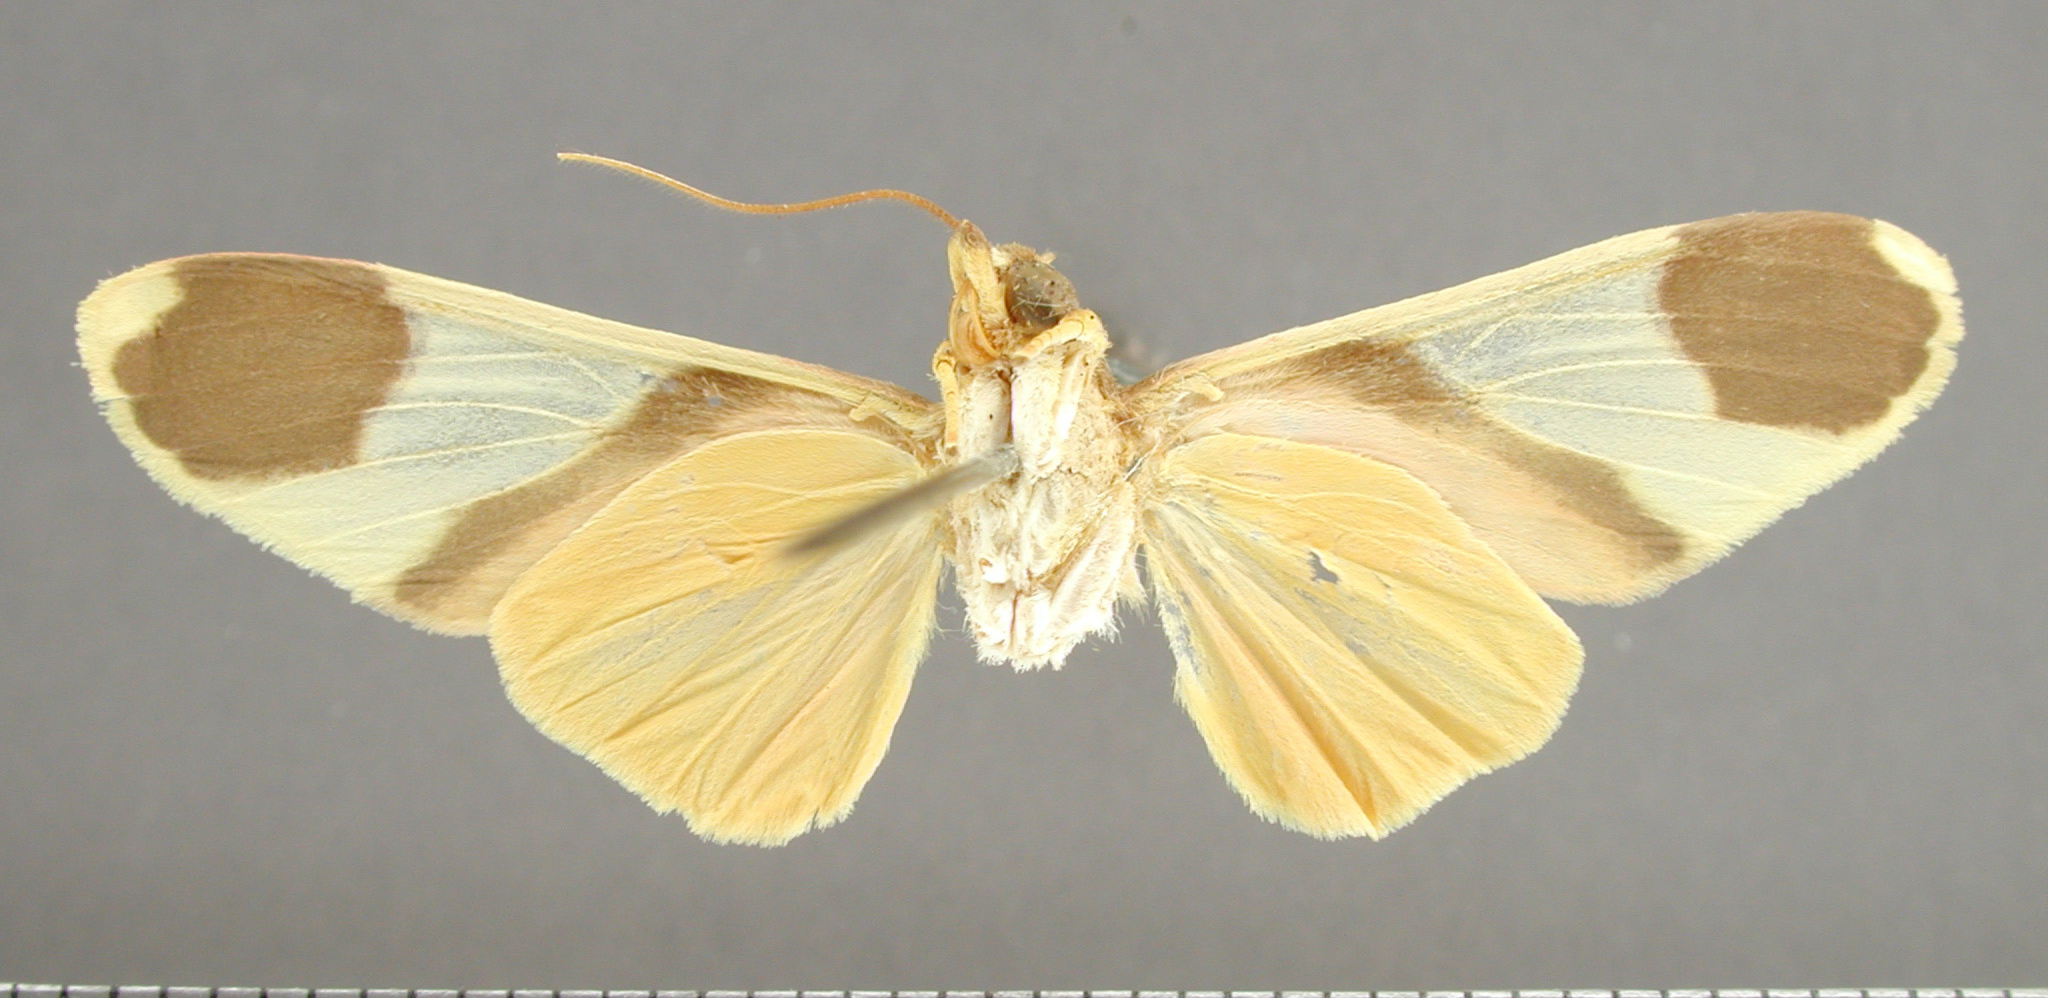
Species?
Paranerita metapyria
